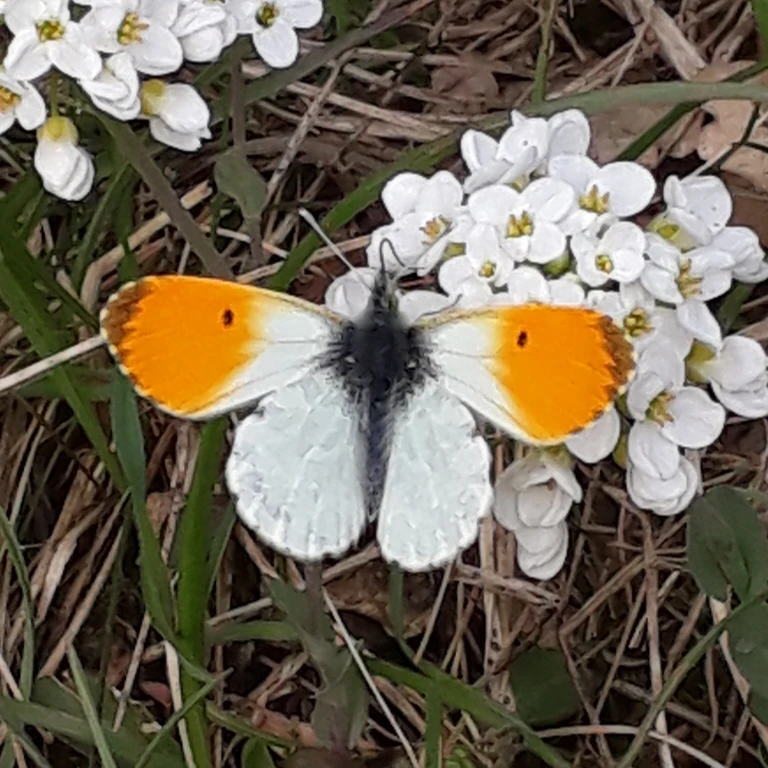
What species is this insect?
Anthocharis cardamines
